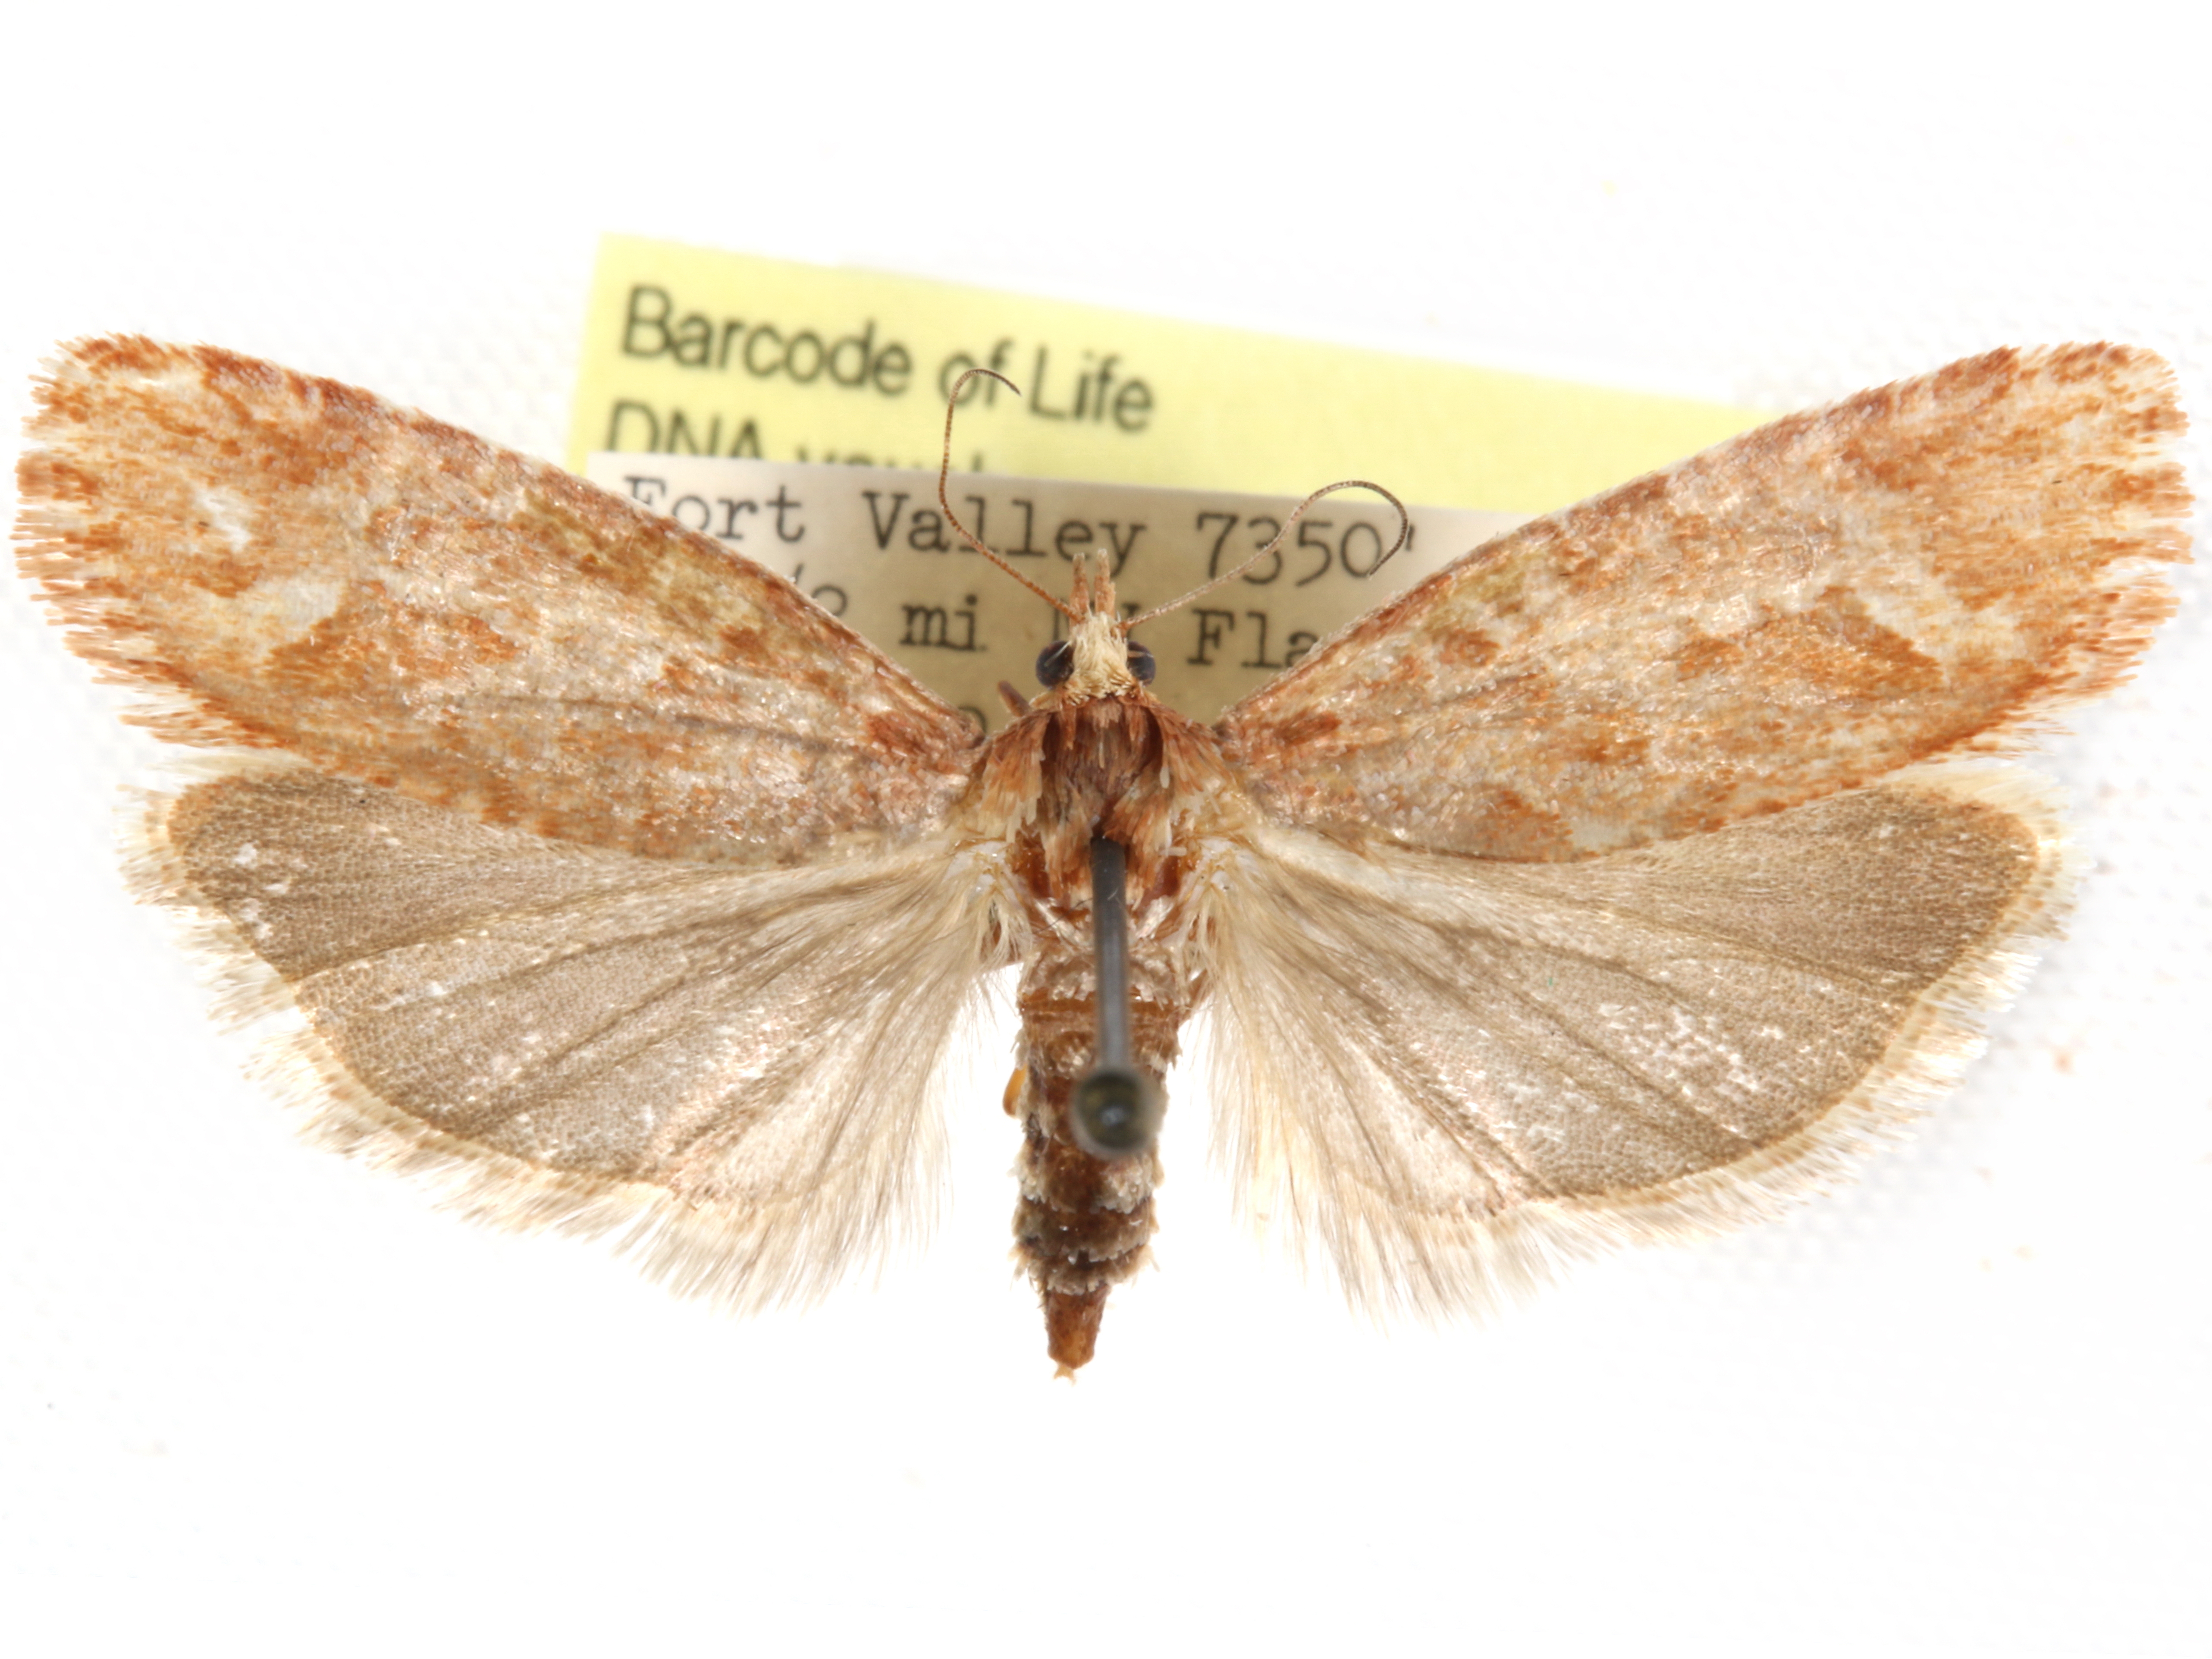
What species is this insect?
Eucopina crymalana
